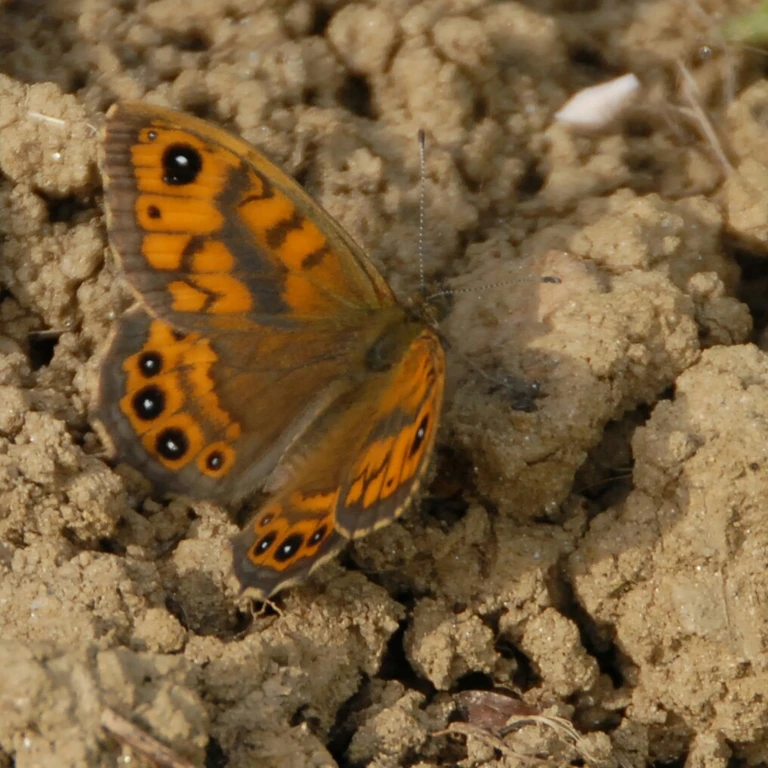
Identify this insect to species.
Lasiommata megera (also Pararge megera)
